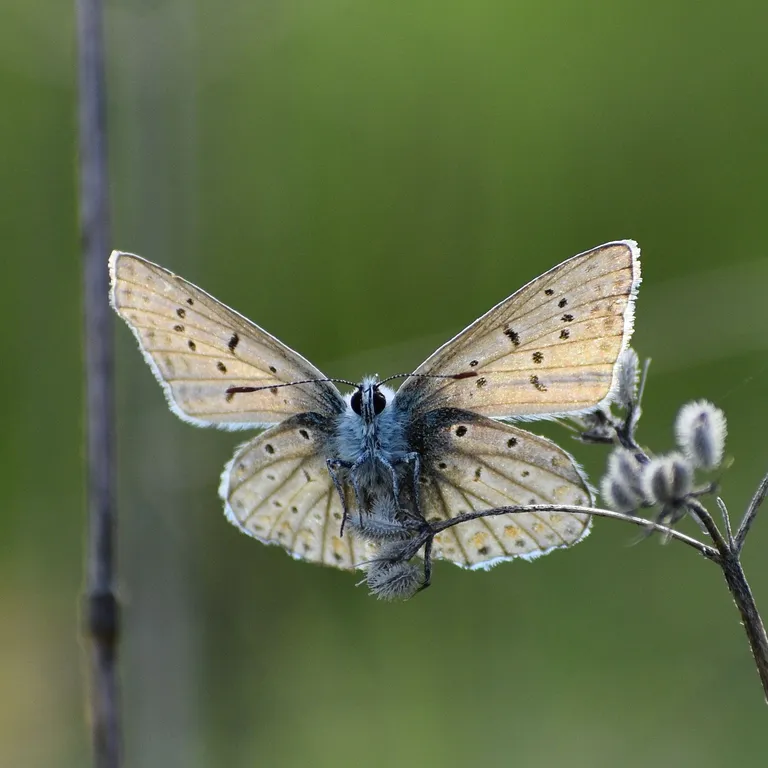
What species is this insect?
Polyommatus icarus
